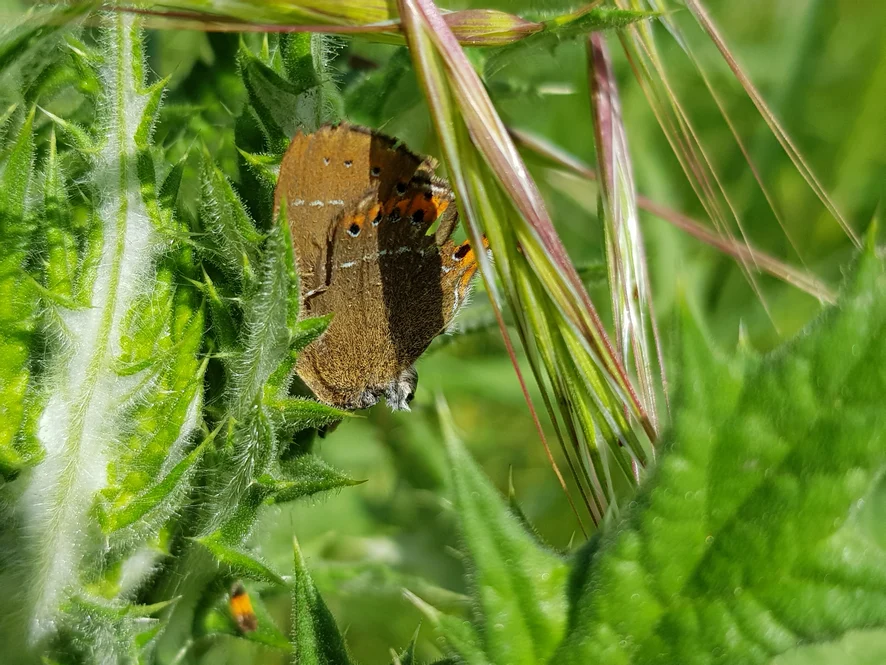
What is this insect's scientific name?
Satyrium pruni (also Fixsenia pruni)
